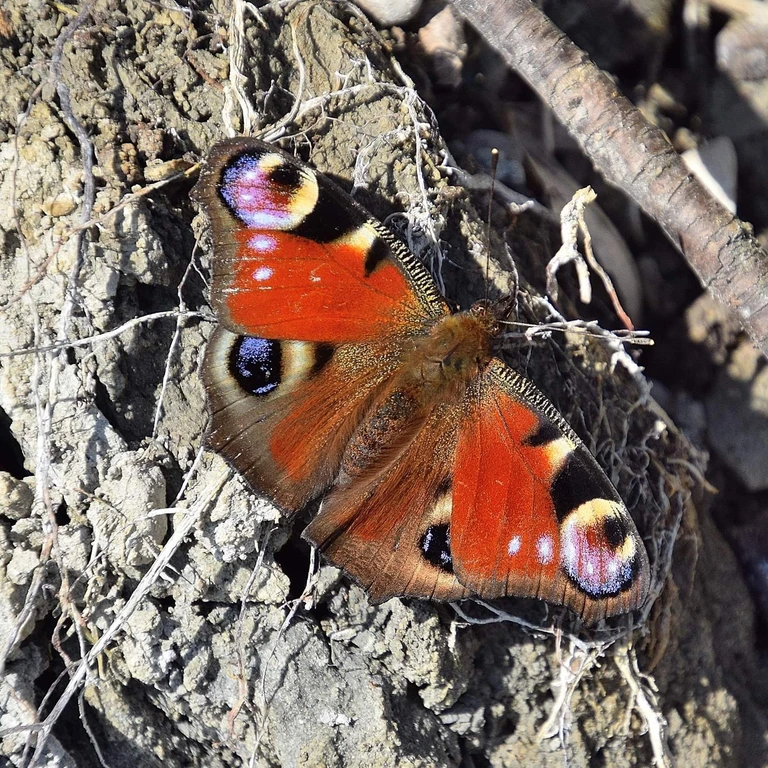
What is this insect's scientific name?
Aglais io
